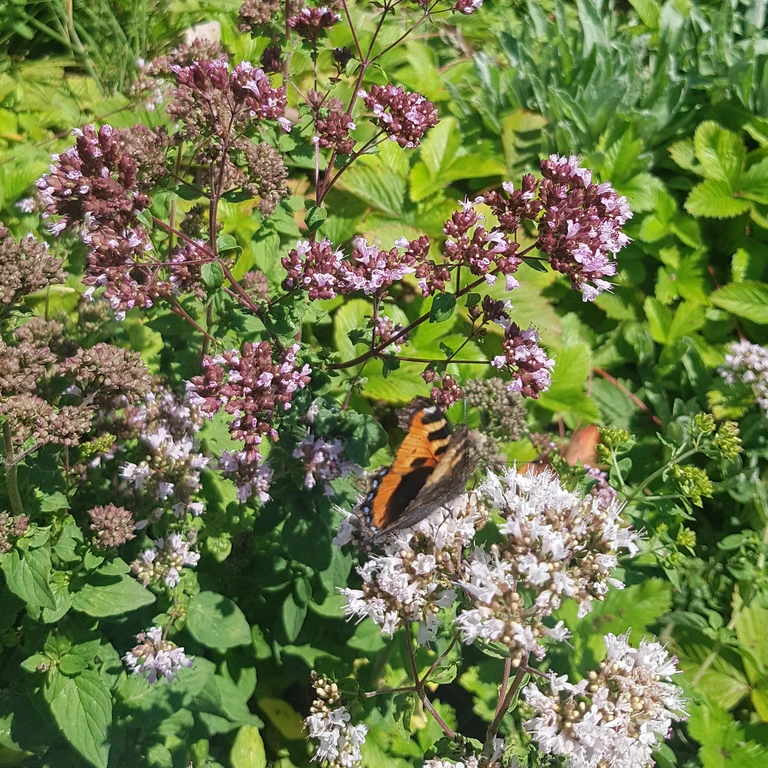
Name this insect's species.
Aglais urticae
